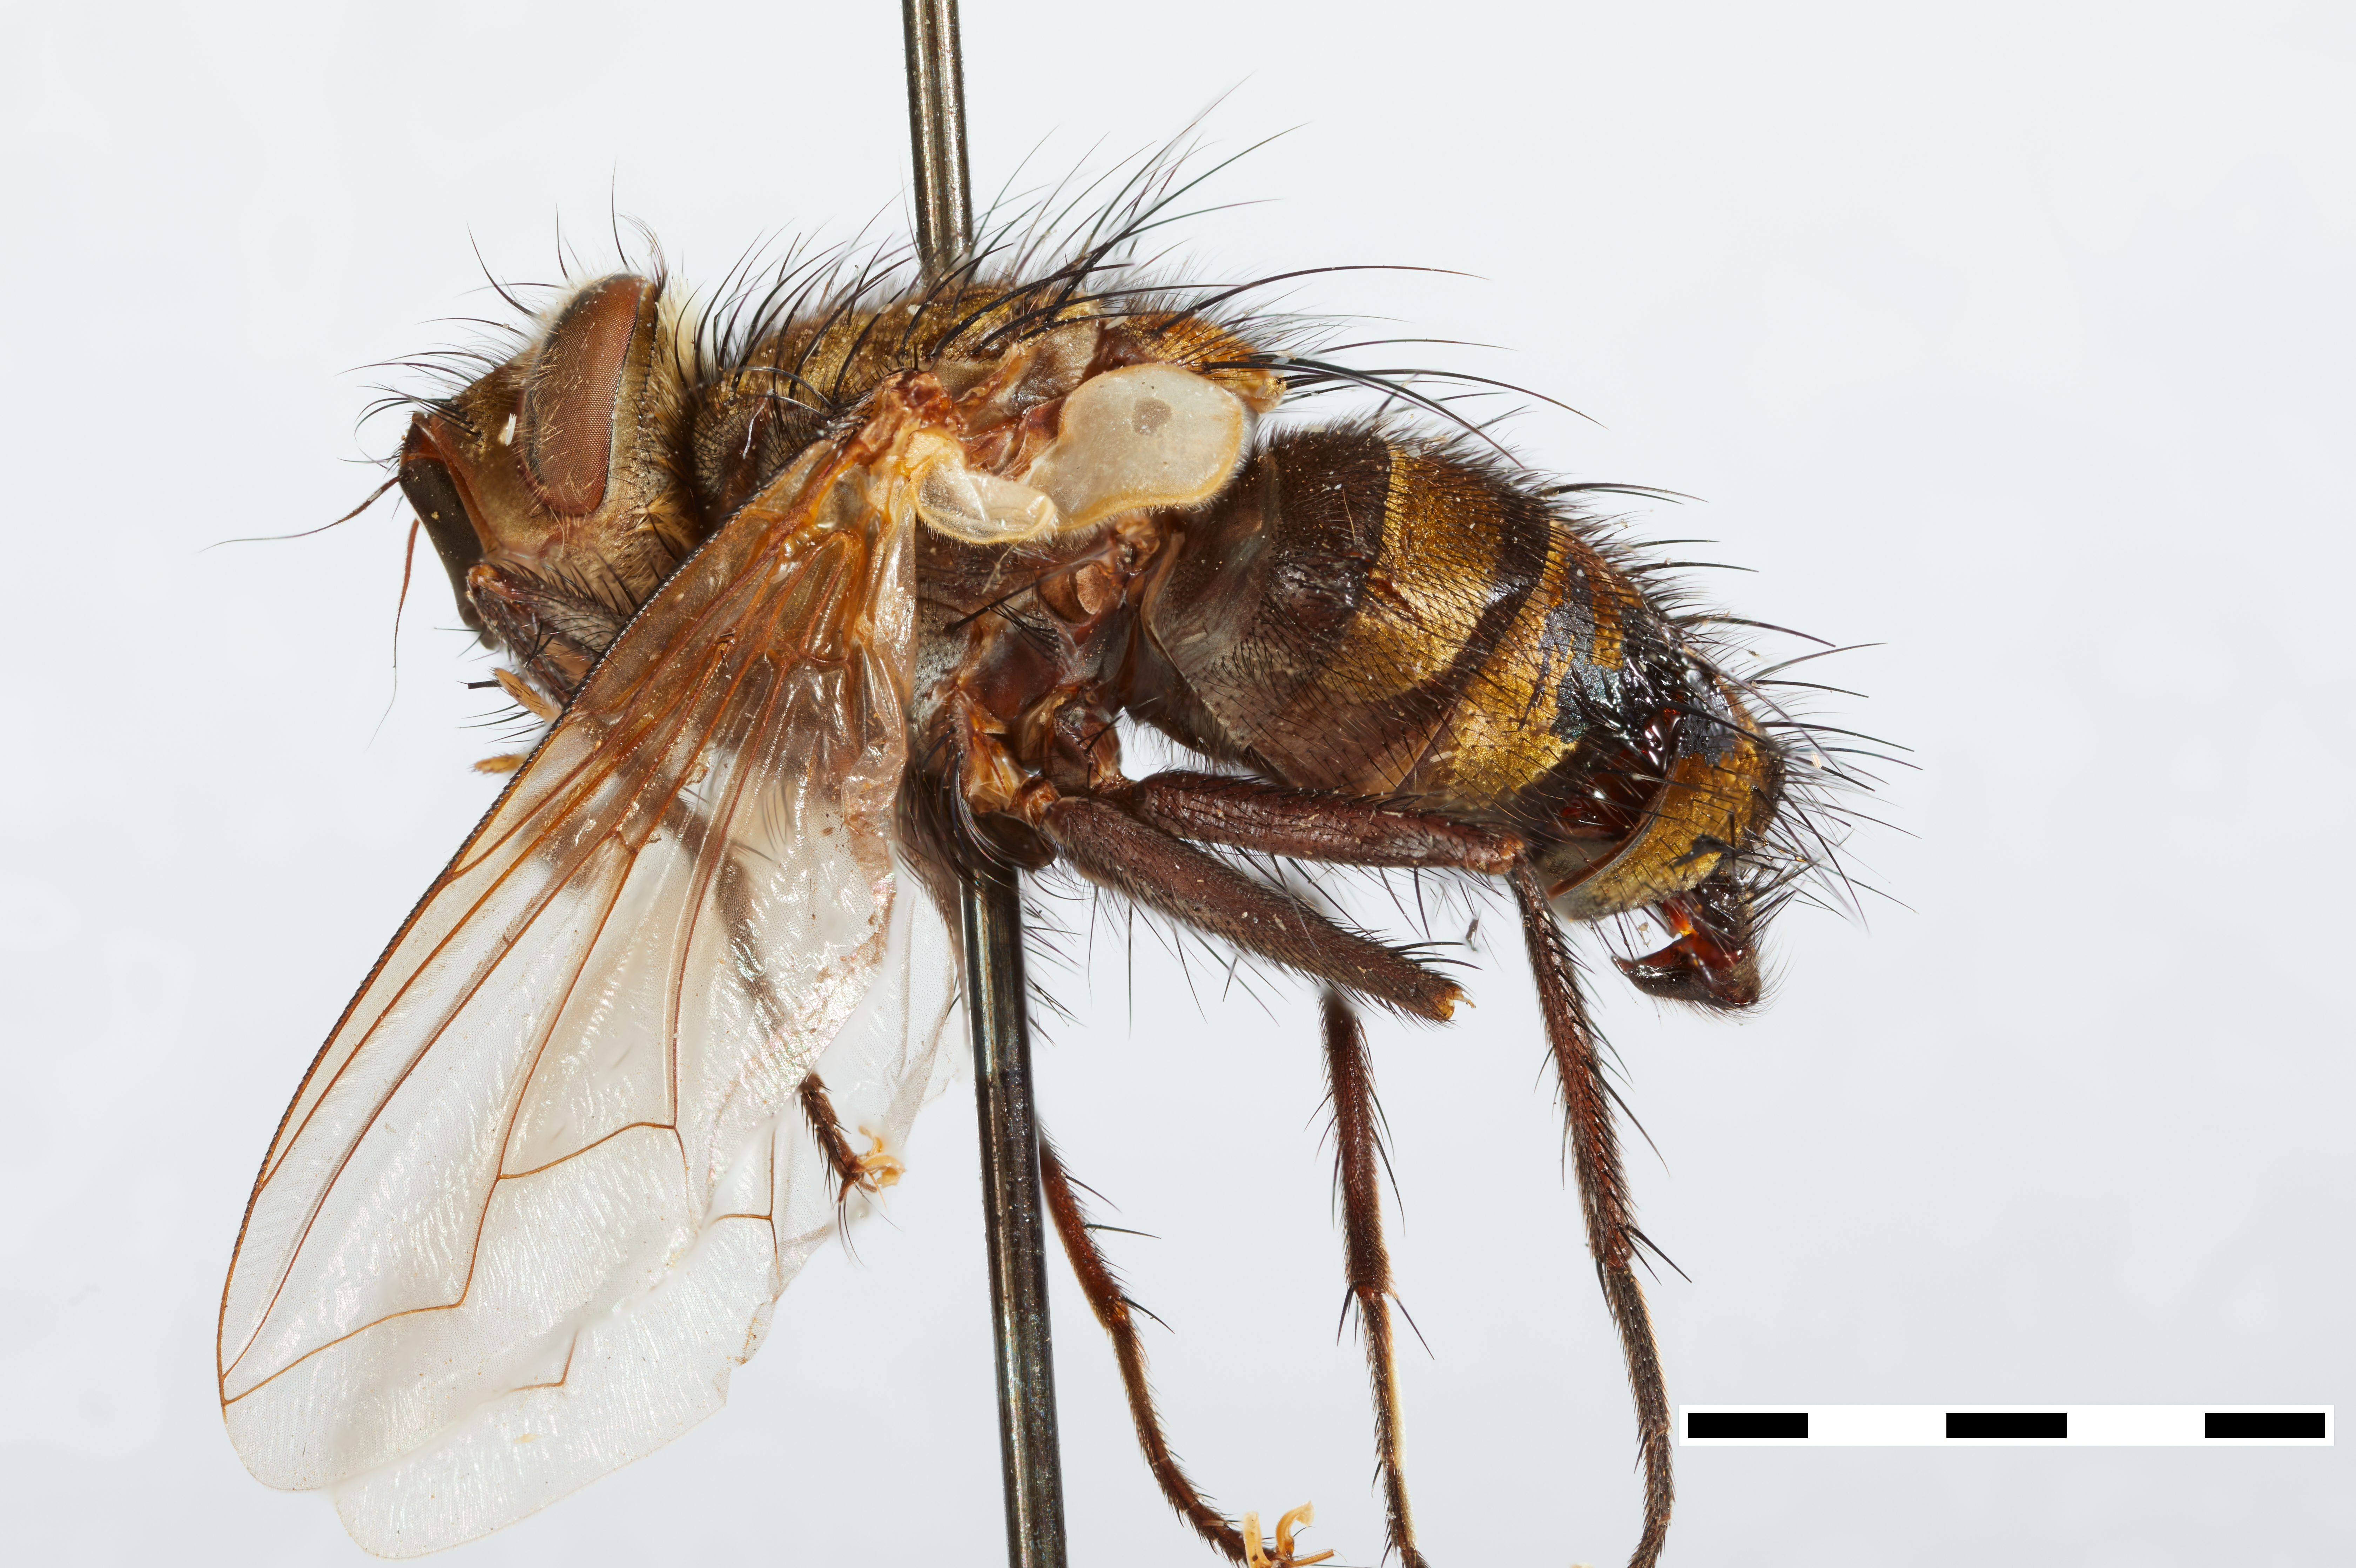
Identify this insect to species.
Chrysomasicera borealis
